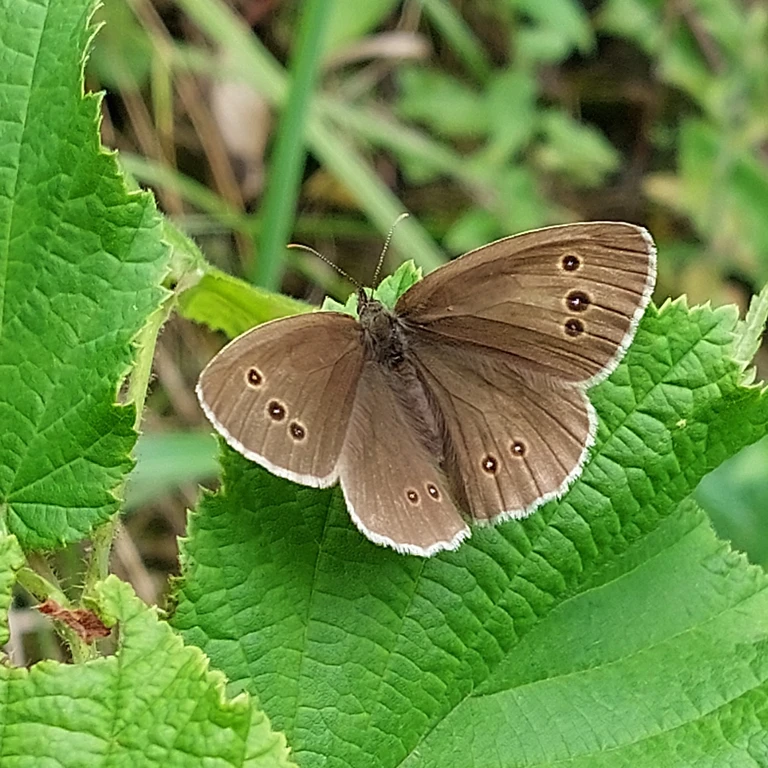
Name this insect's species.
Aphantopus hyperantus
